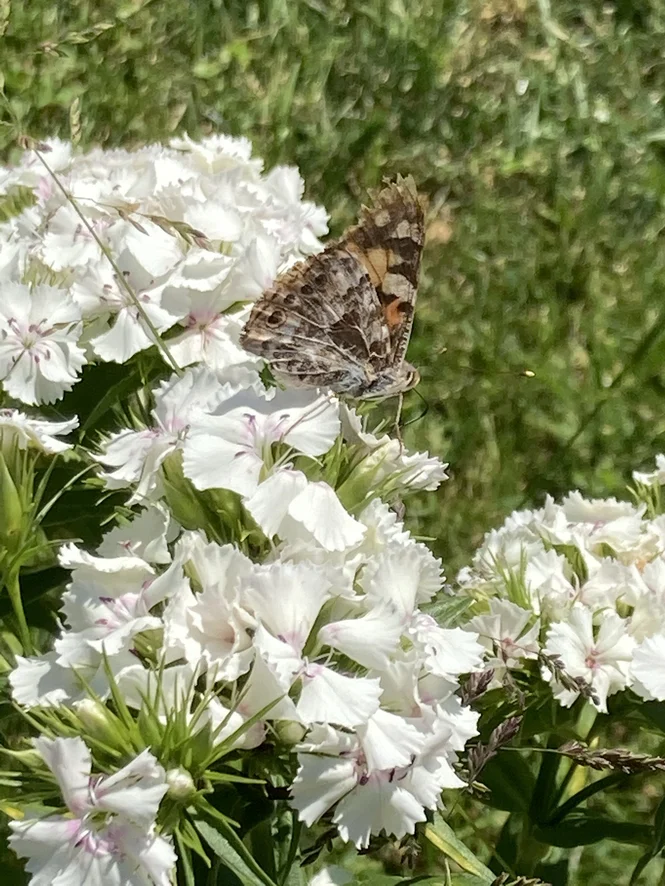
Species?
Vanessa cardui
